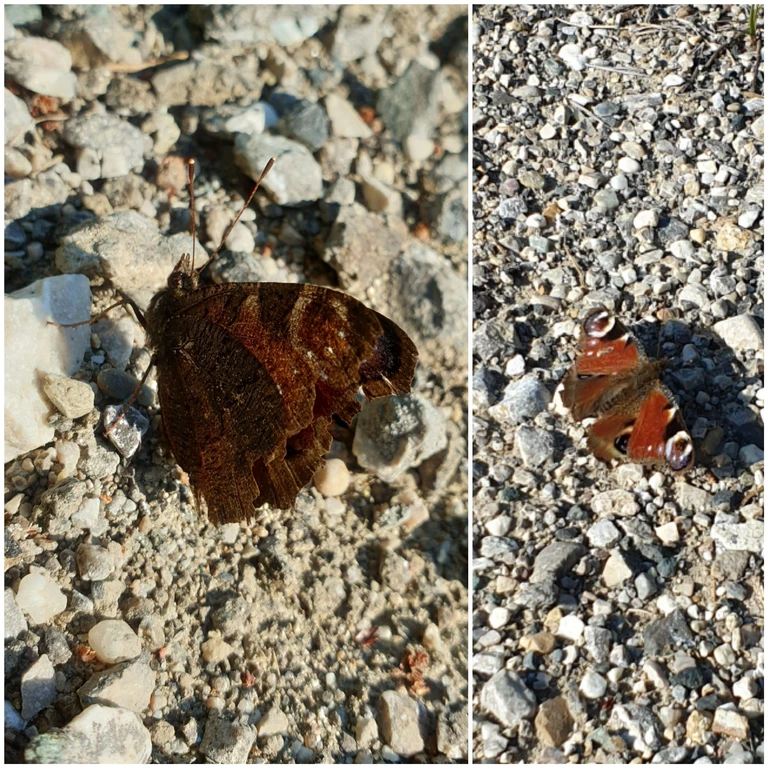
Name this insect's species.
Aglais io
